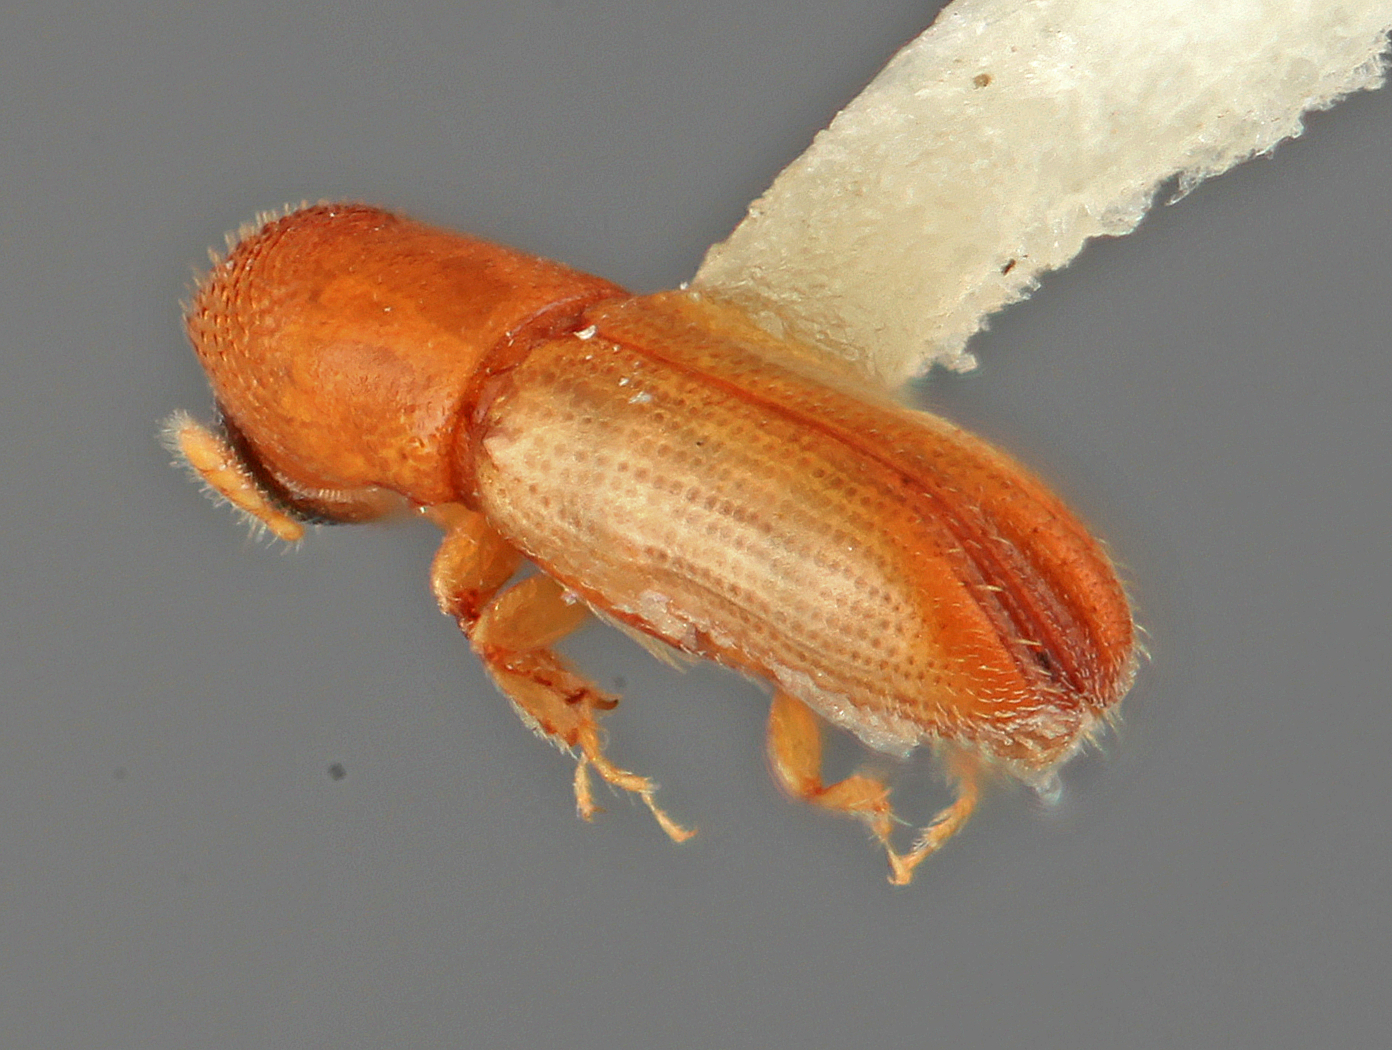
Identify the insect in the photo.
Gnathophthorus pertusus
